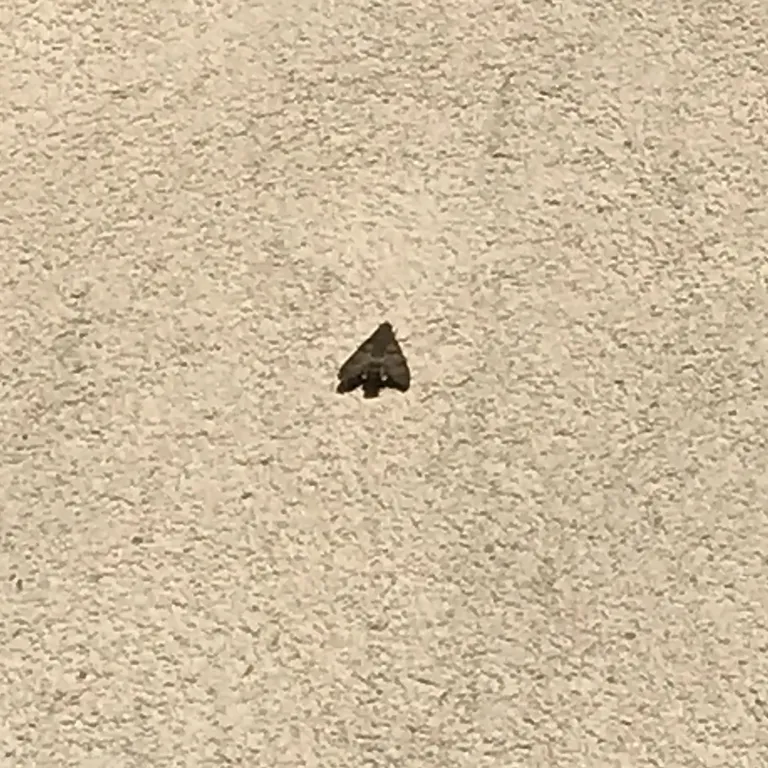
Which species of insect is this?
Macroglossum stellatarum
